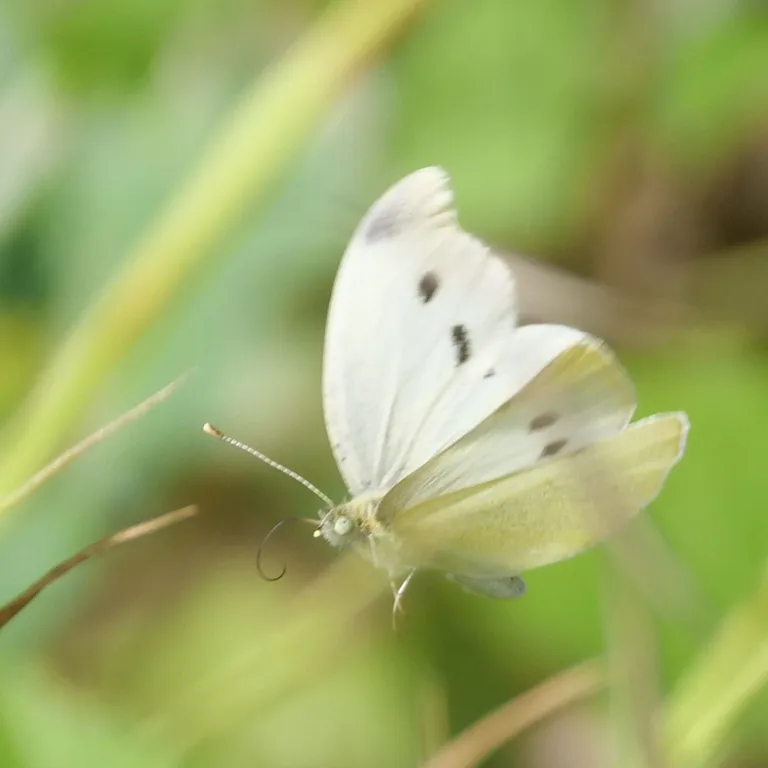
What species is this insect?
Pieris rapae
